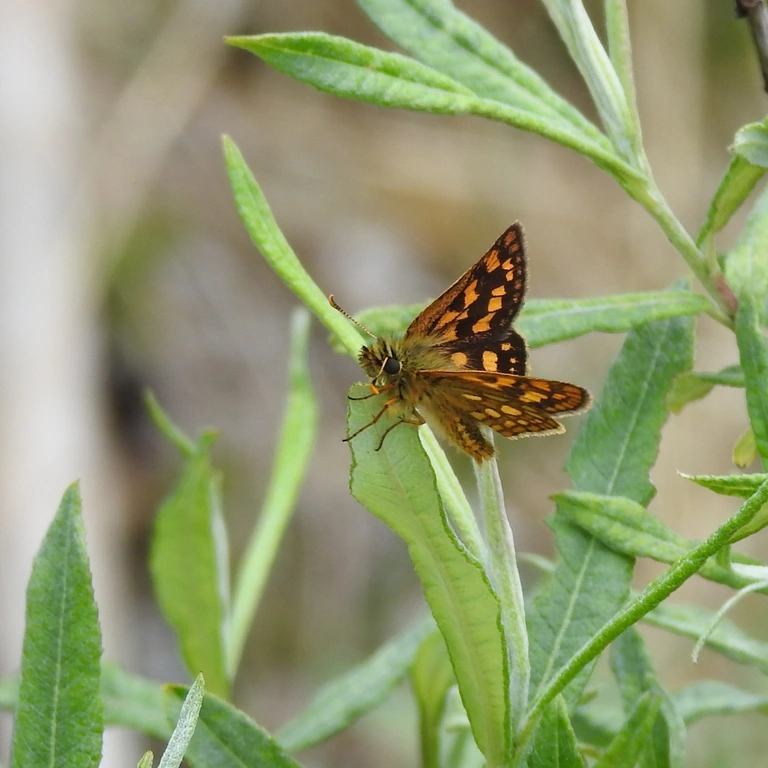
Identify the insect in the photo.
Carterocephalus palaemon
